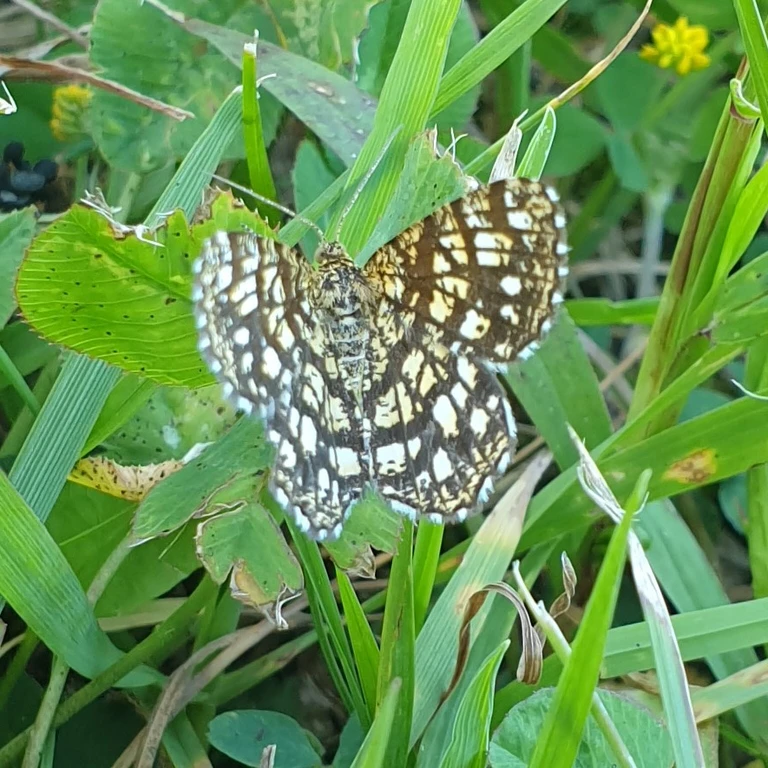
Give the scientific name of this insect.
Chiasmia clathrata
